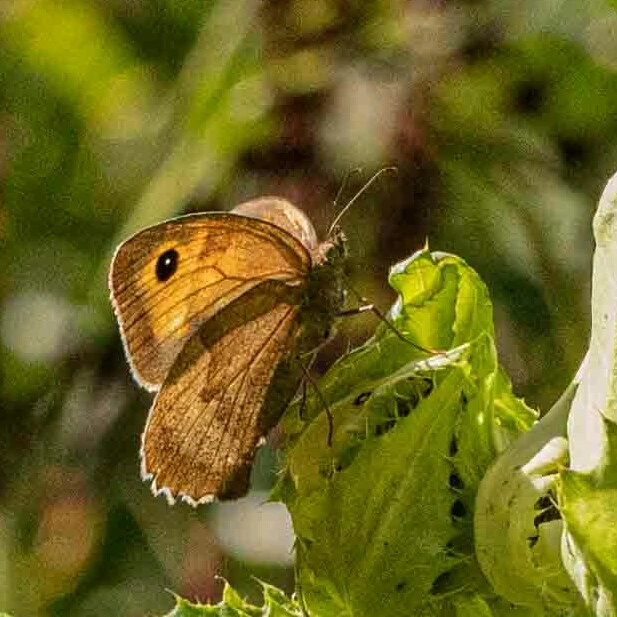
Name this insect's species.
Maniola jurtina
